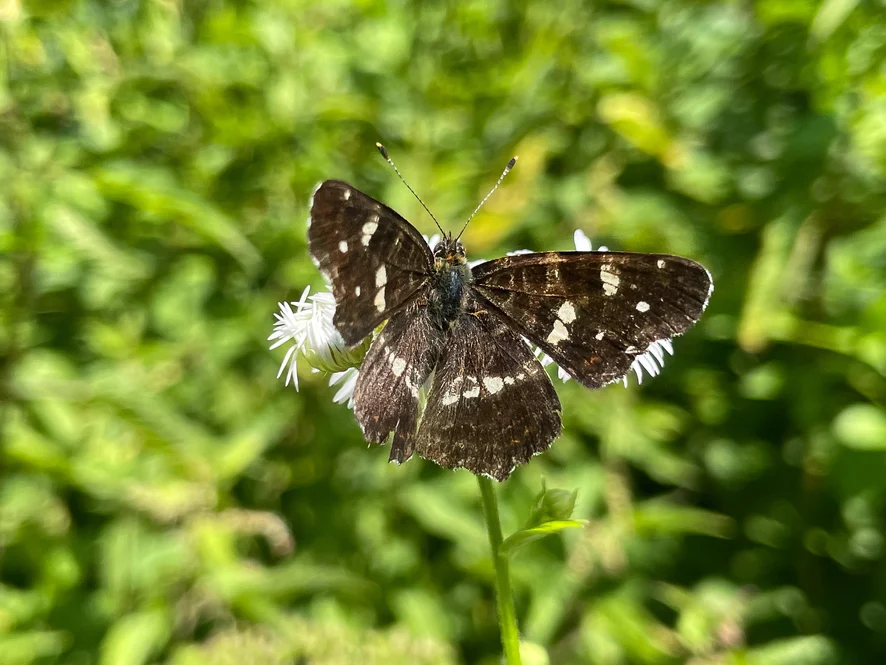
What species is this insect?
Araschnia levana
